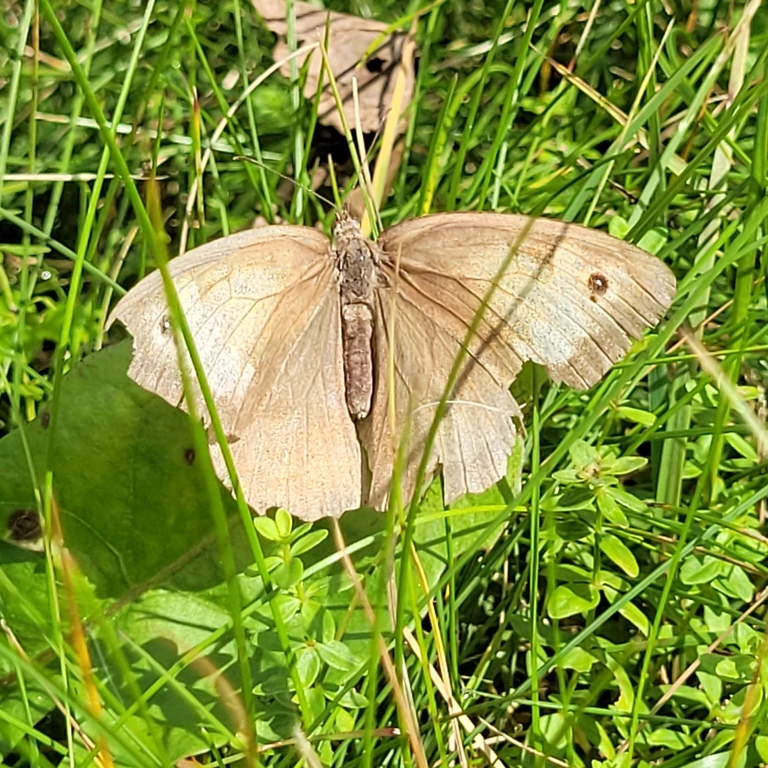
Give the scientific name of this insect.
Maniola jurtina
